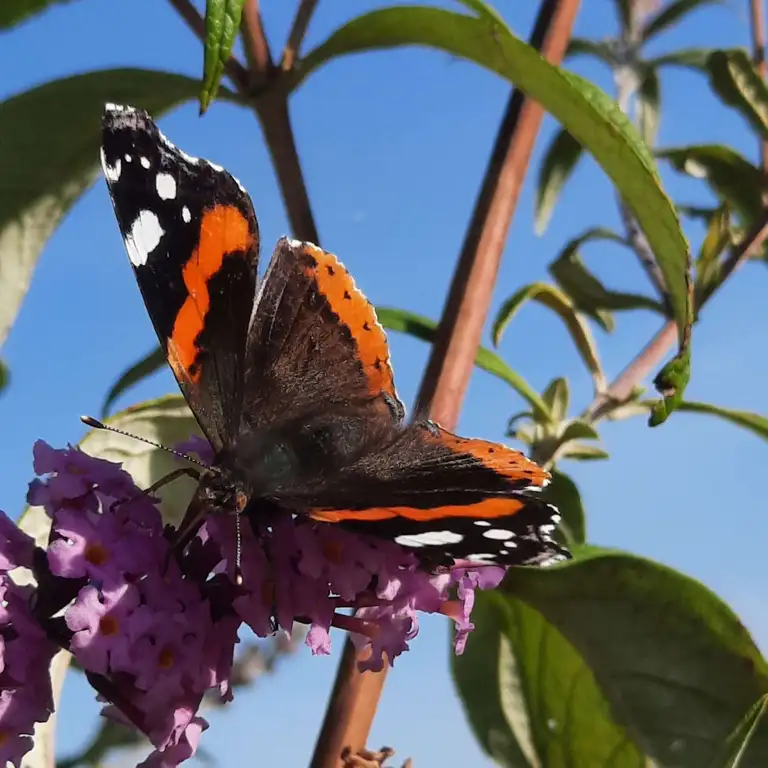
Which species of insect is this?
Vanessa atalanta
